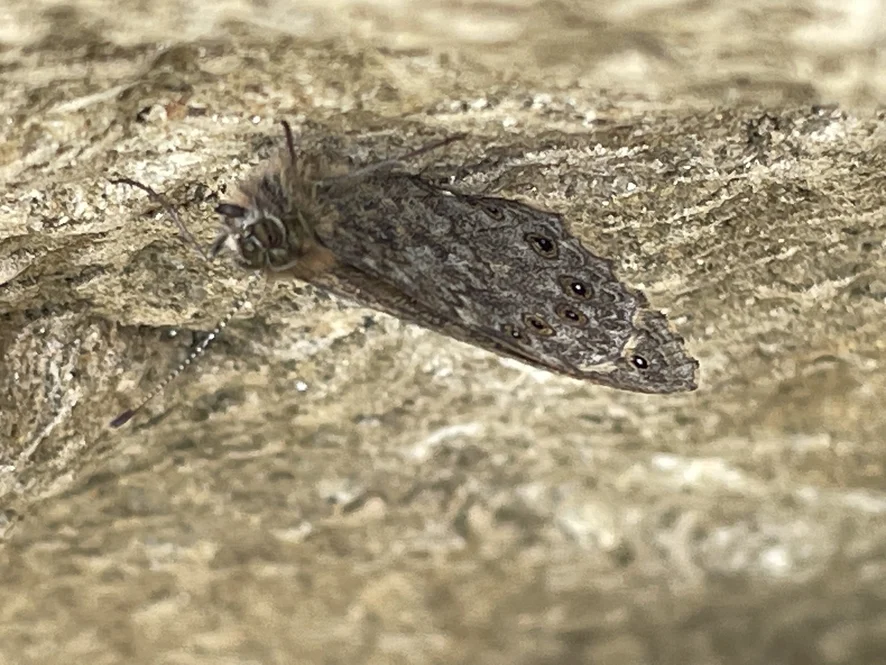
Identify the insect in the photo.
Lasiommata megera (also Pararge megera)
